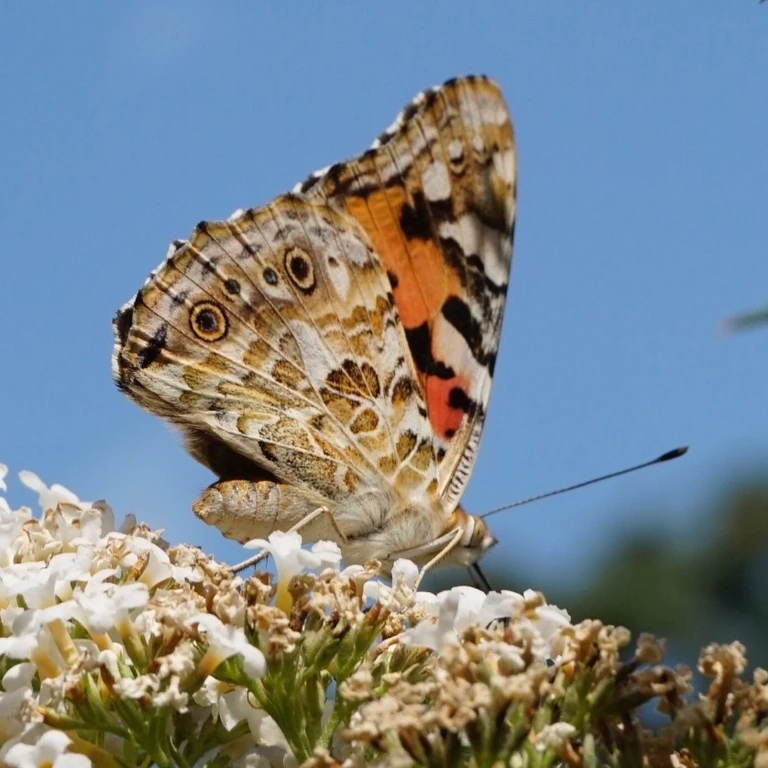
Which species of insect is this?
Vanessa cardui
